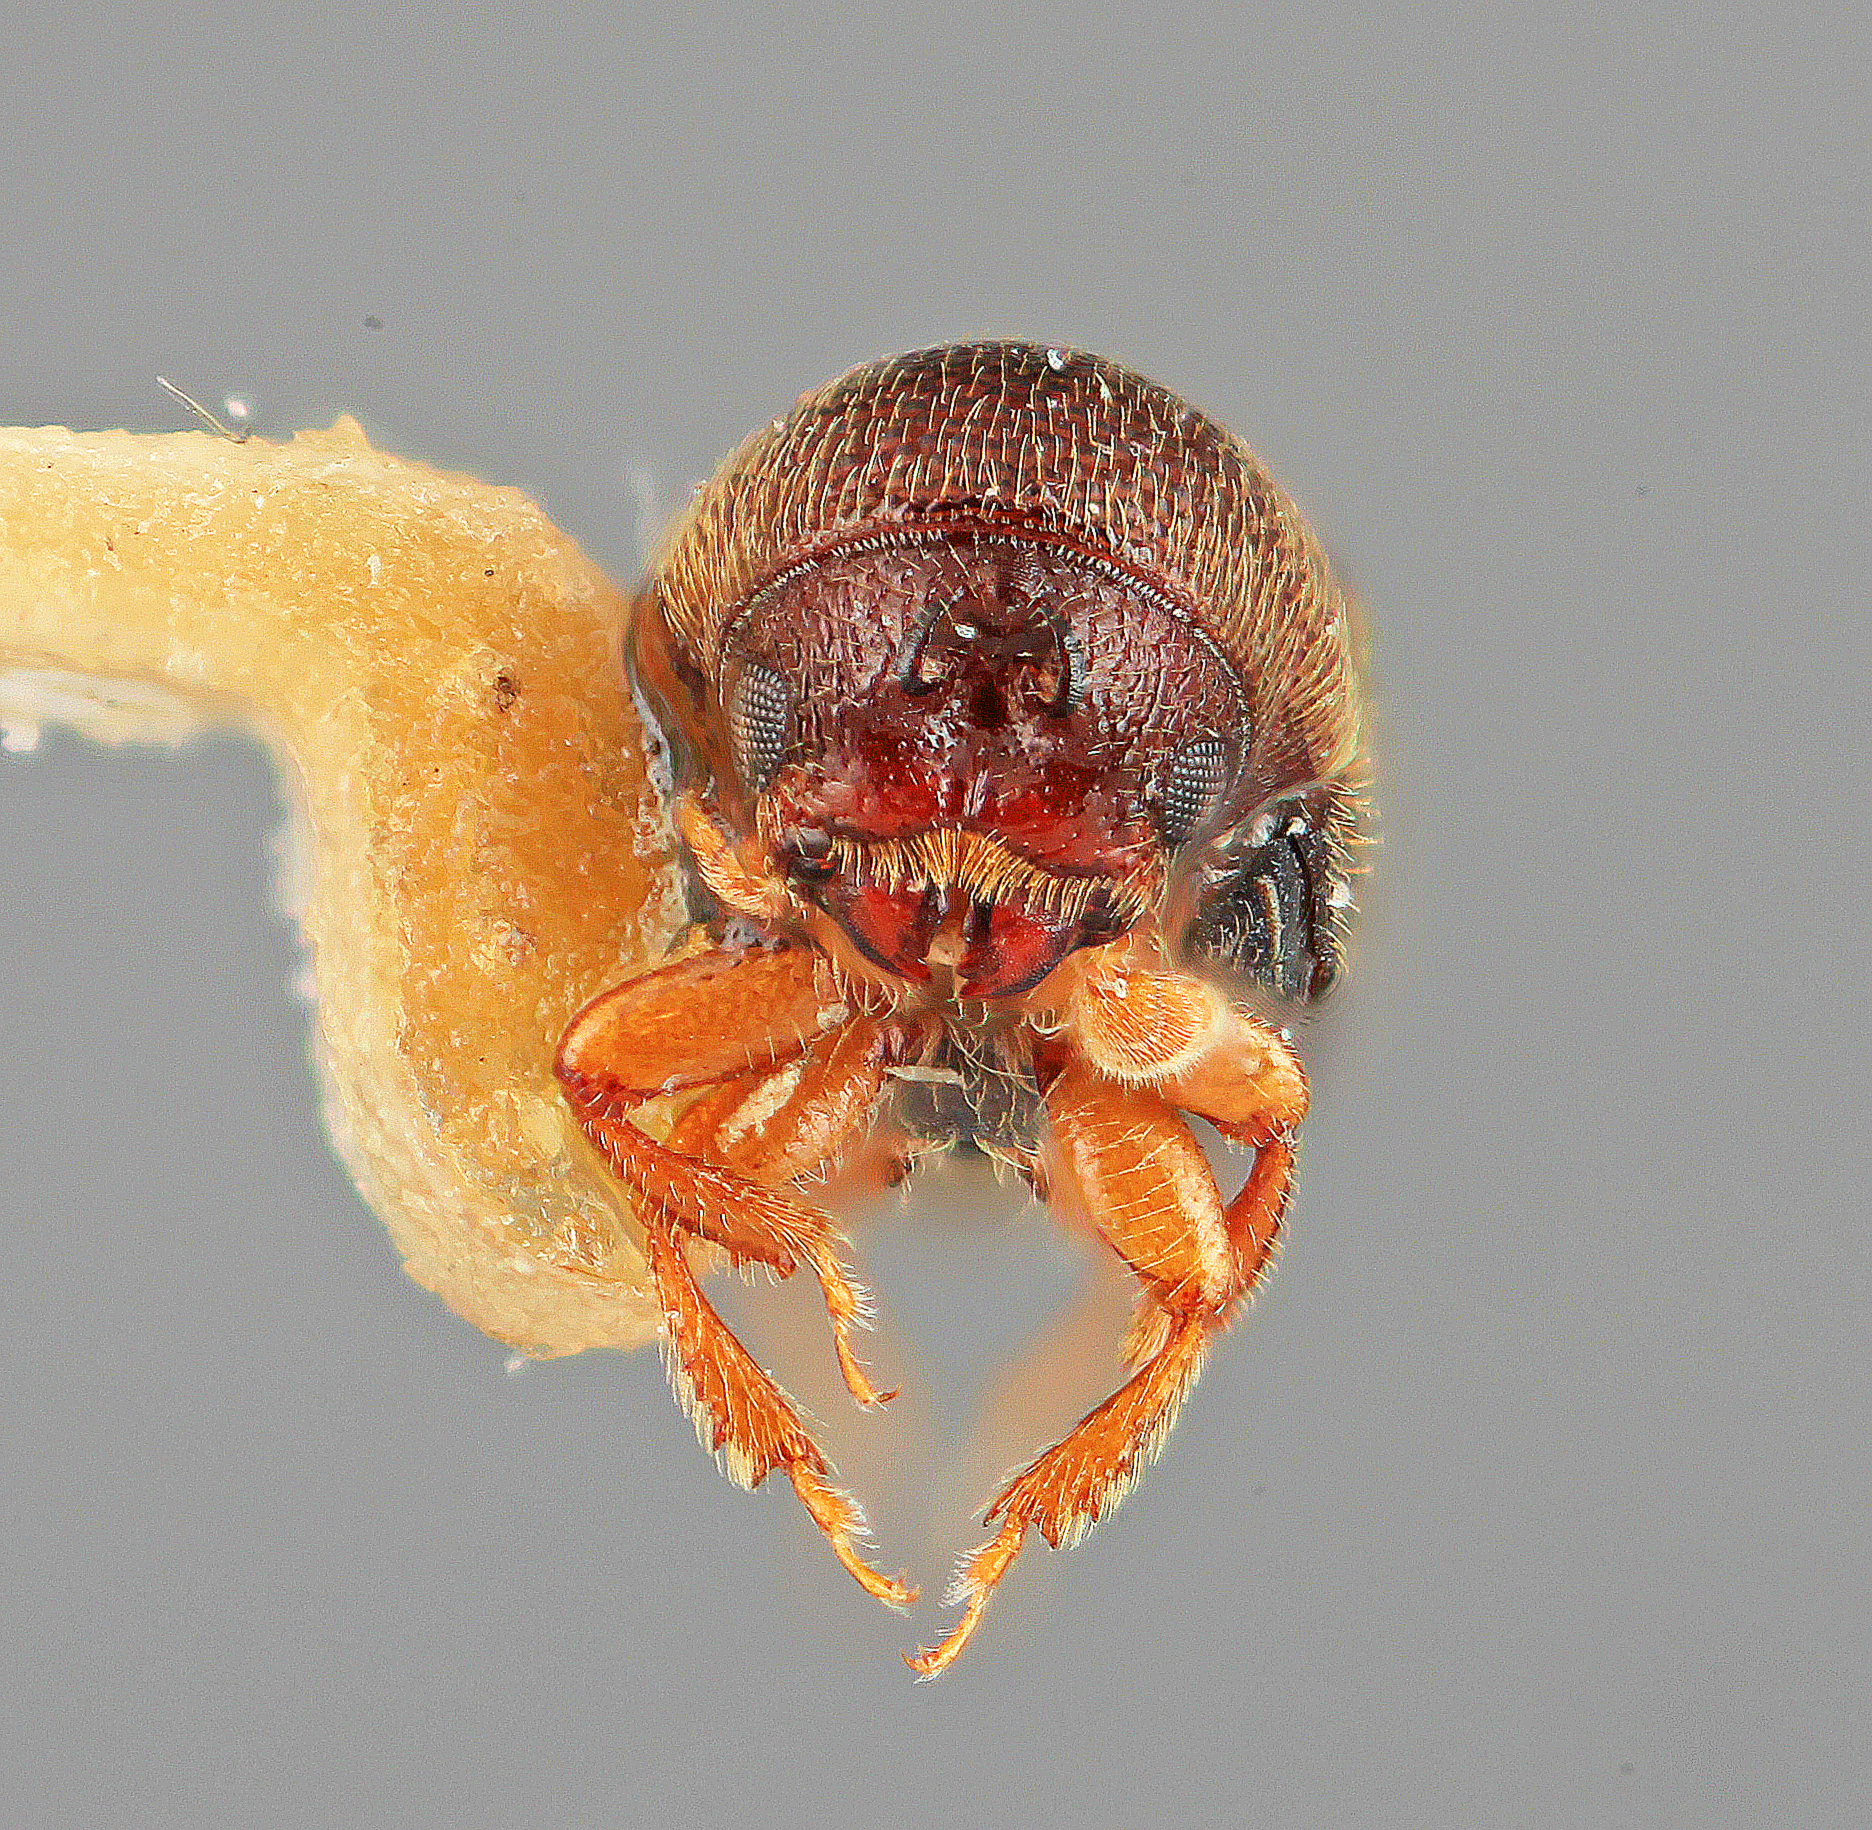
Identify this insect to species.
Araptus fossifrons
